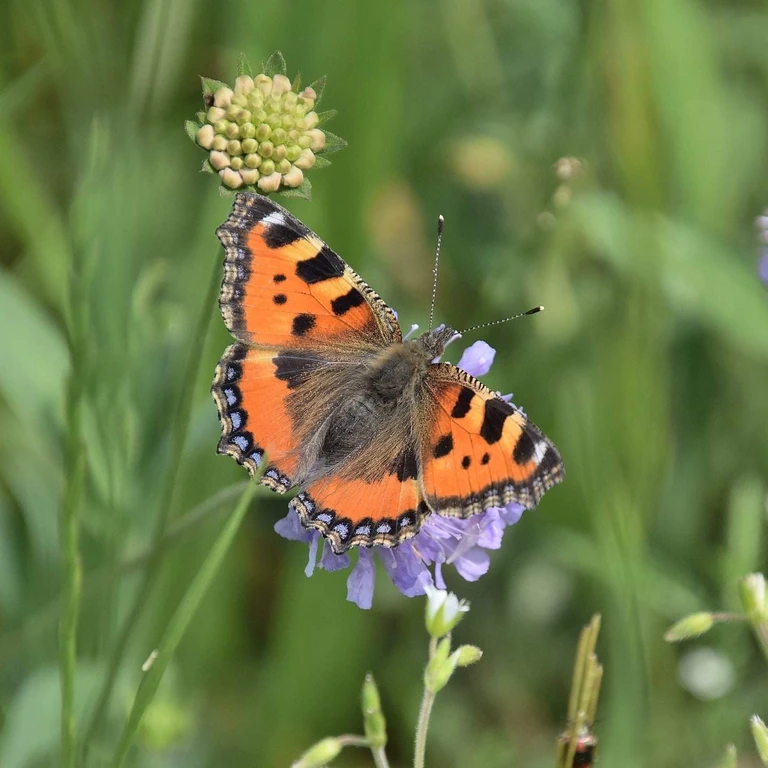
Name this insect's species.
Aglais urticae
